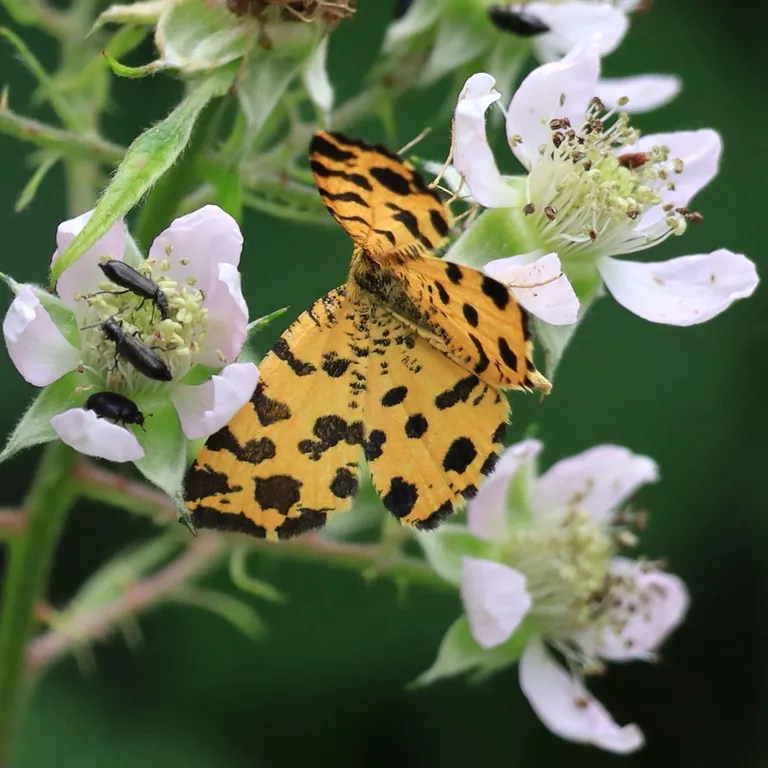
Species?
Pseudopanthera macularia
